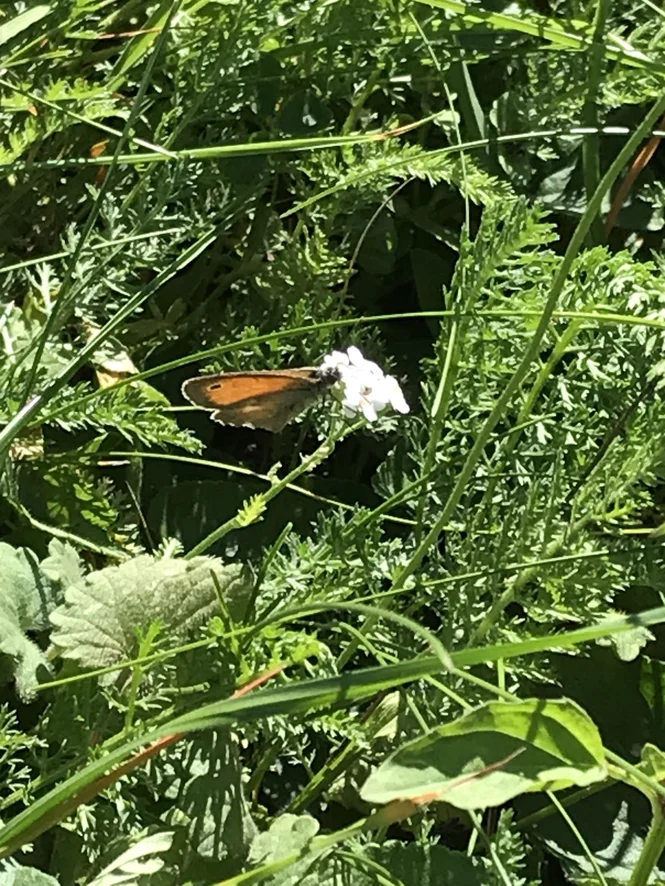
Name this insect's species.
Coenonympha pamphilus
